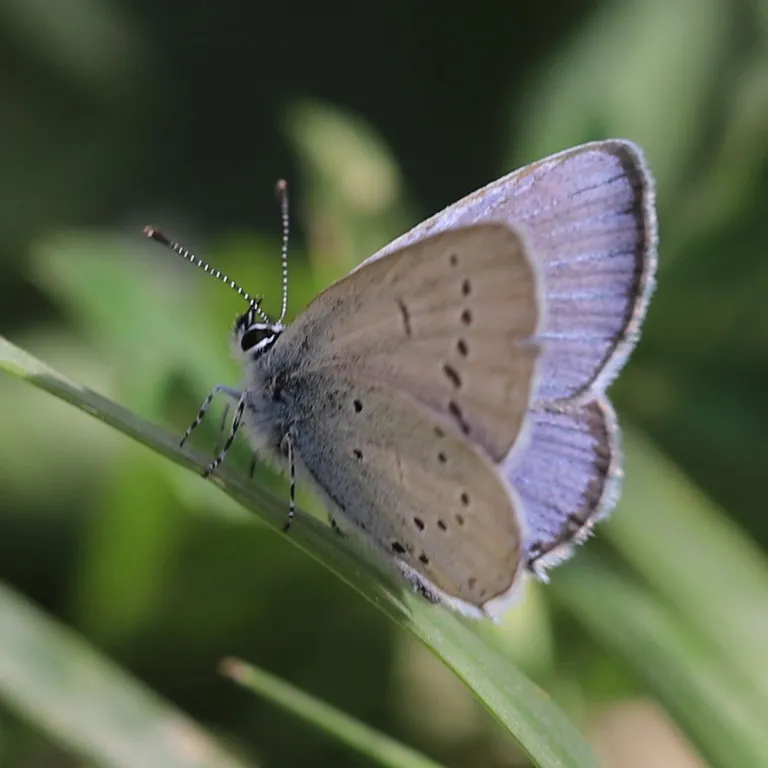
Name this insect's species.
Cupido decolorata (also Elkalyce decolorata)
